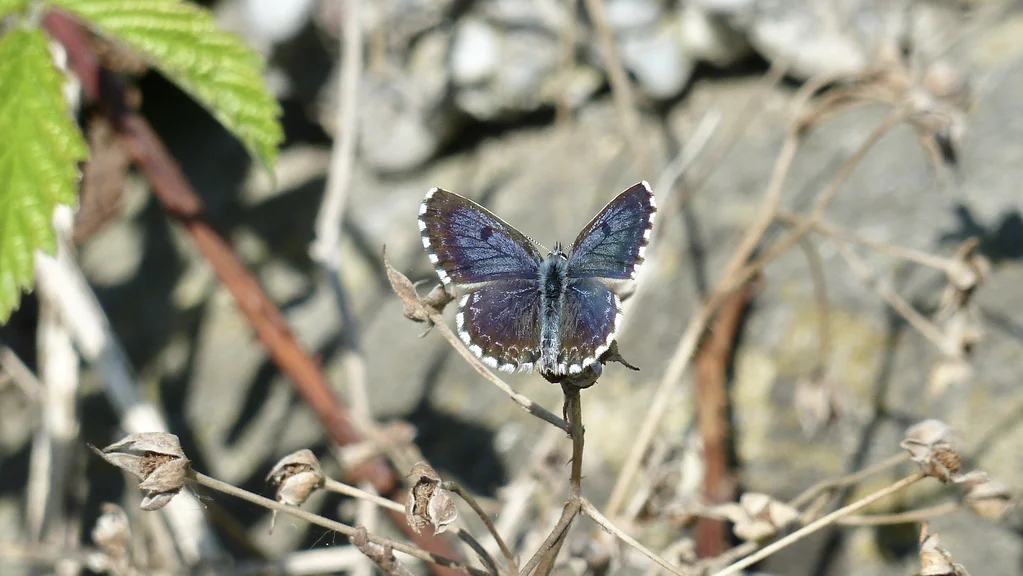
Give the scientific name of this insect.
Scolitantides orion
